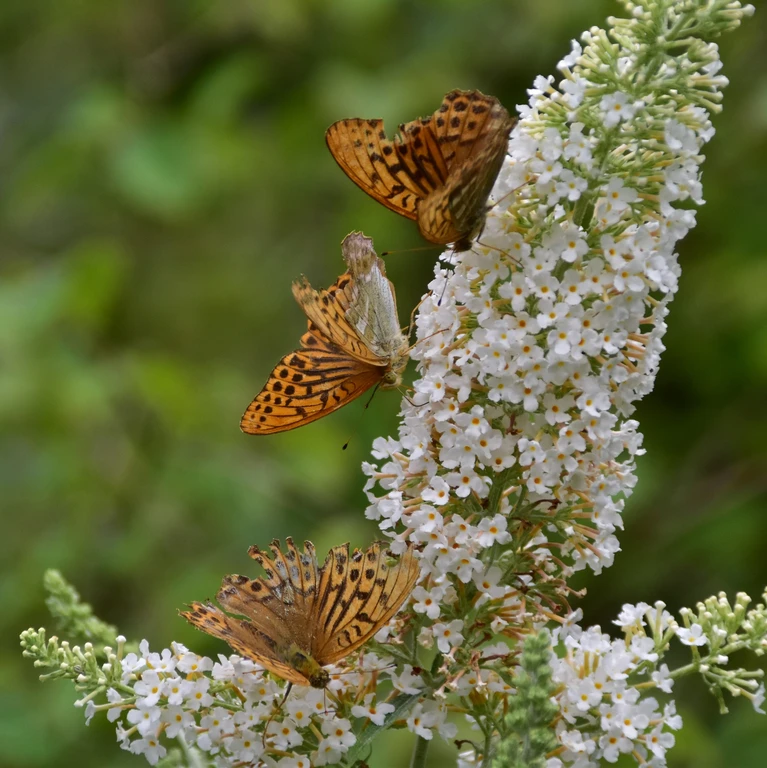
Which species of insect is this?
Argynnis paphia
